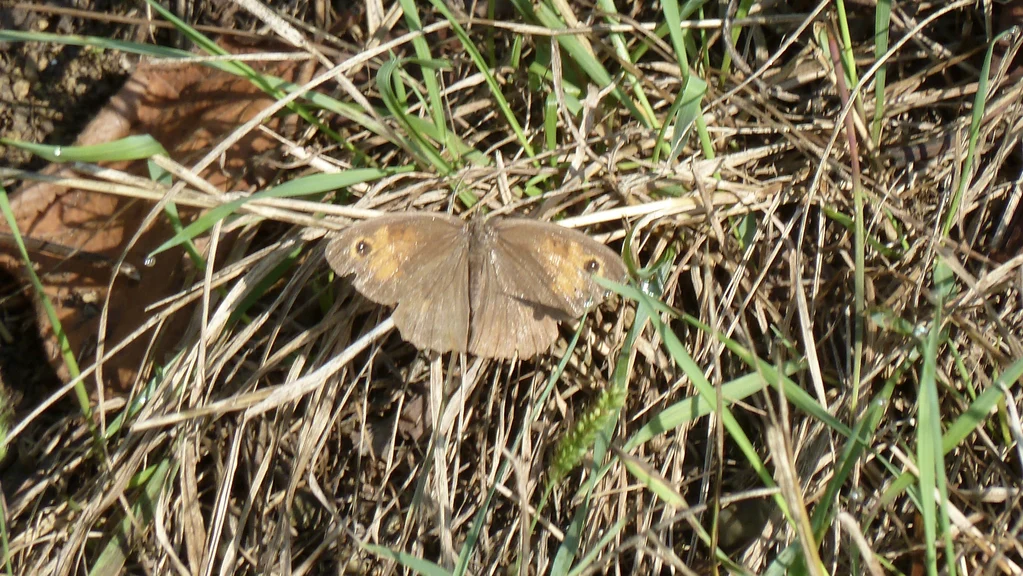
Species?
Maniola jurtina
